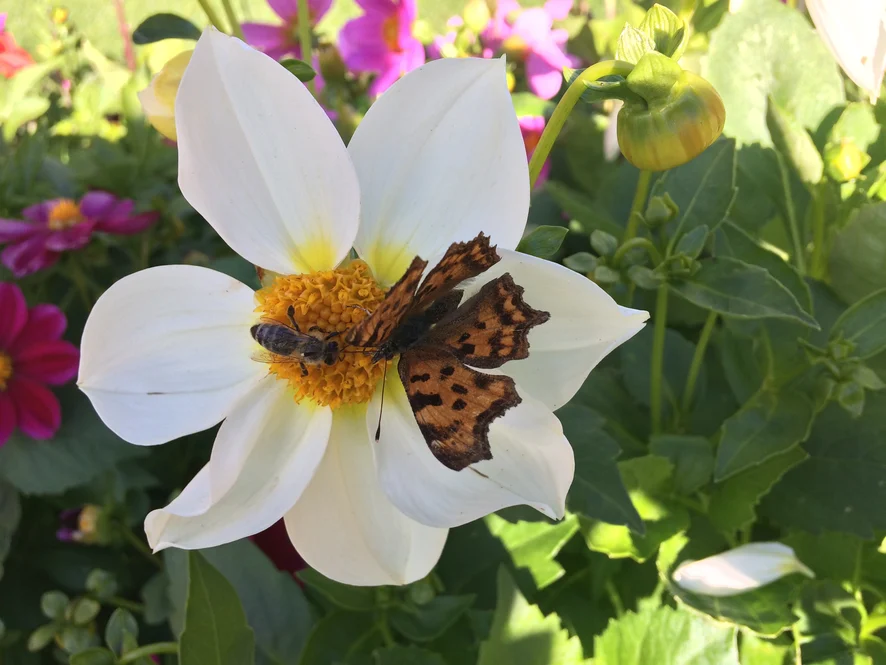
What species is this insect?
Polygonia c-album
